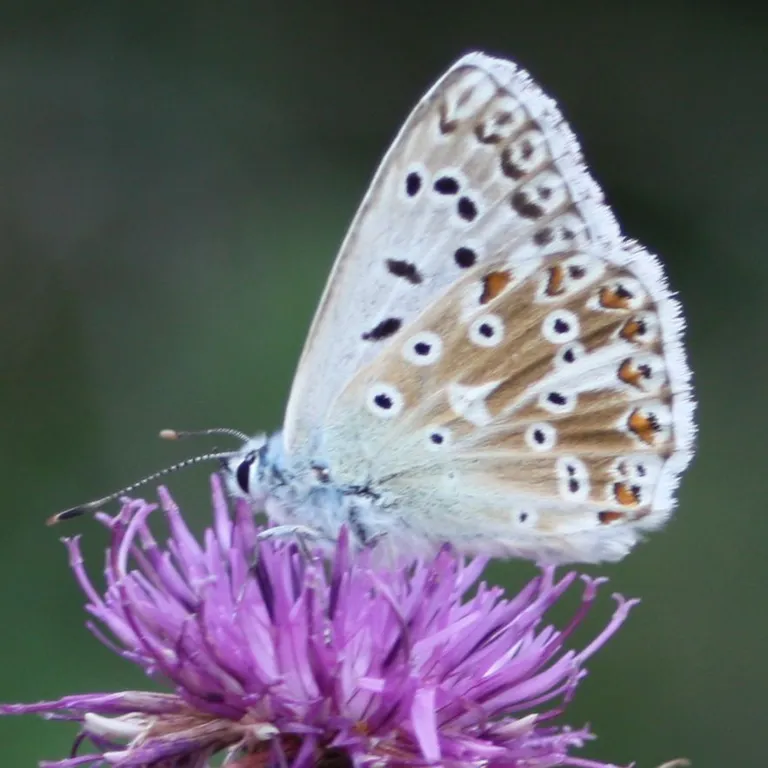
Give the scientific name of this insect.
Lysandra coridon
